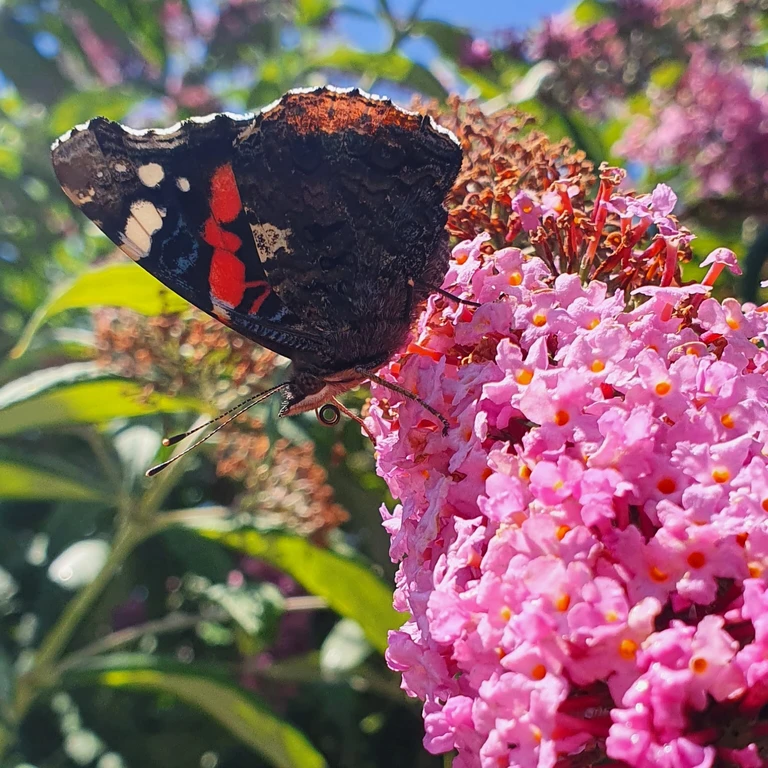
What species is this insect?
Vanessa atalanta
